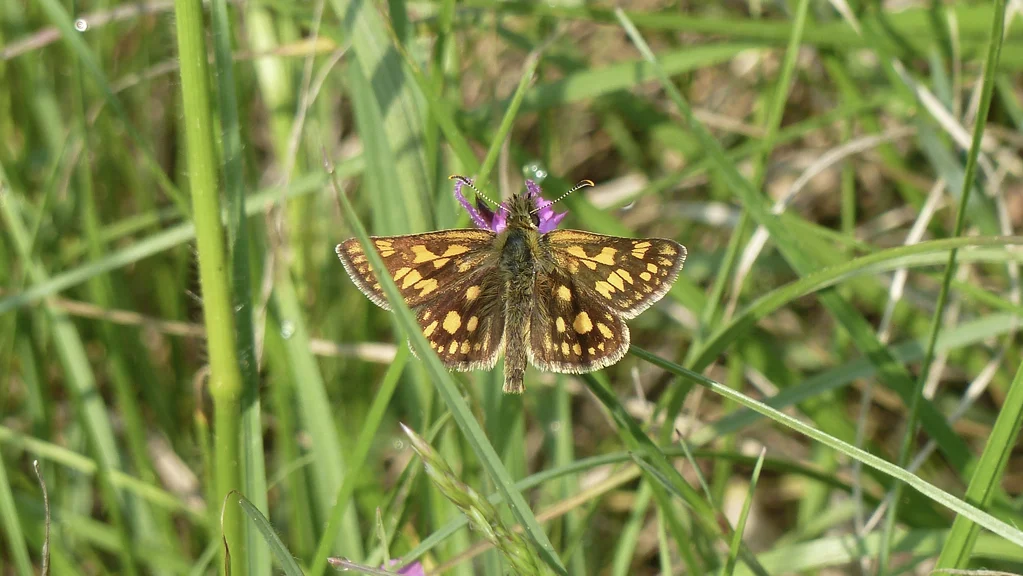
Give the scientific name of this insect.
Carterocephalus palaemon
